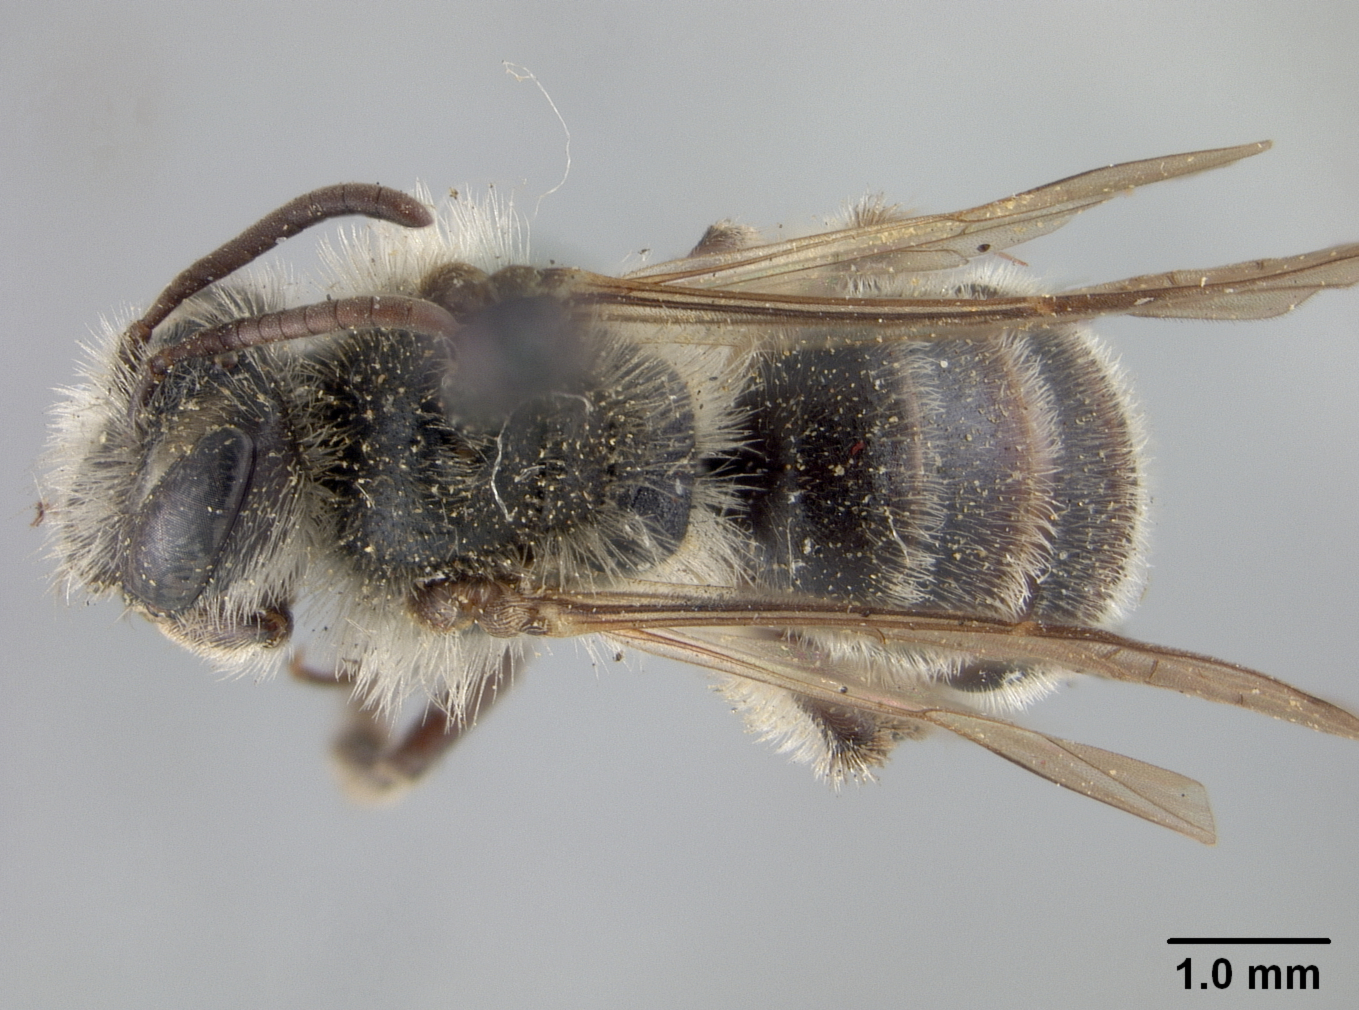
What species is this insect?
Andrena phaceliae
